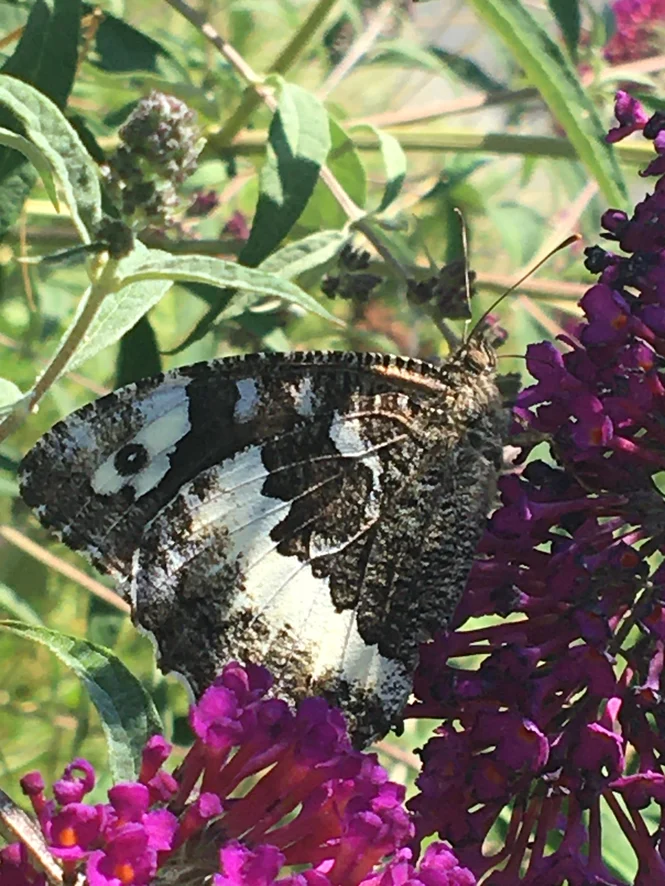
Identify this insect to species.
Brintesia circe
